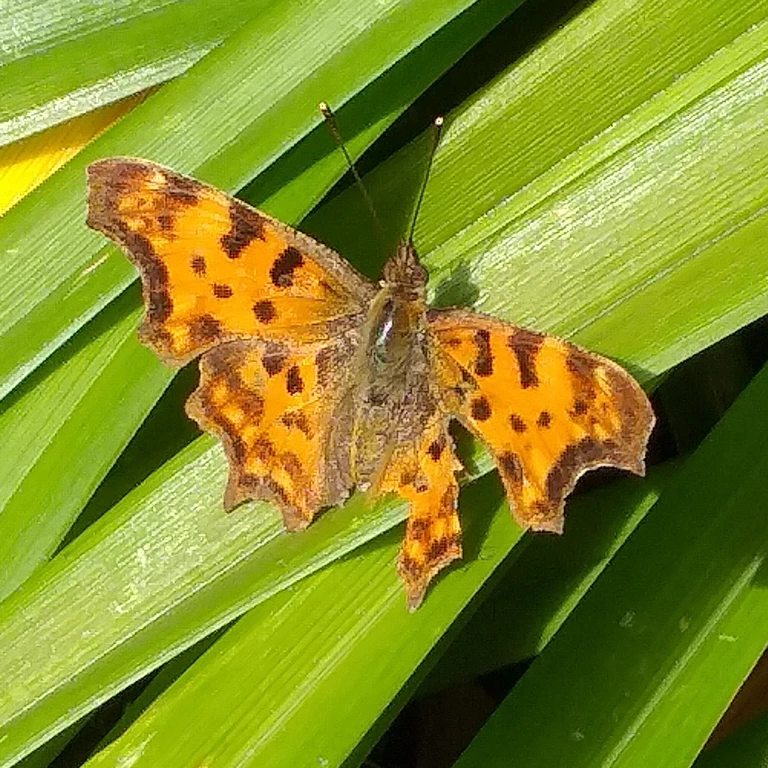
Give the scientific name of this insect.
Polygonia c-album
